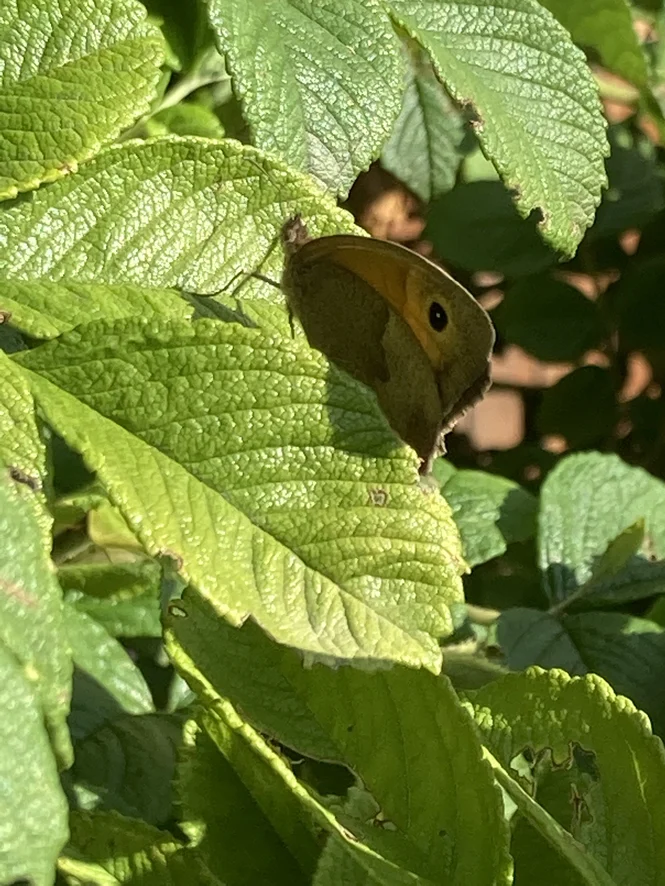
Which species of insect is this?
Maniola jurtina
